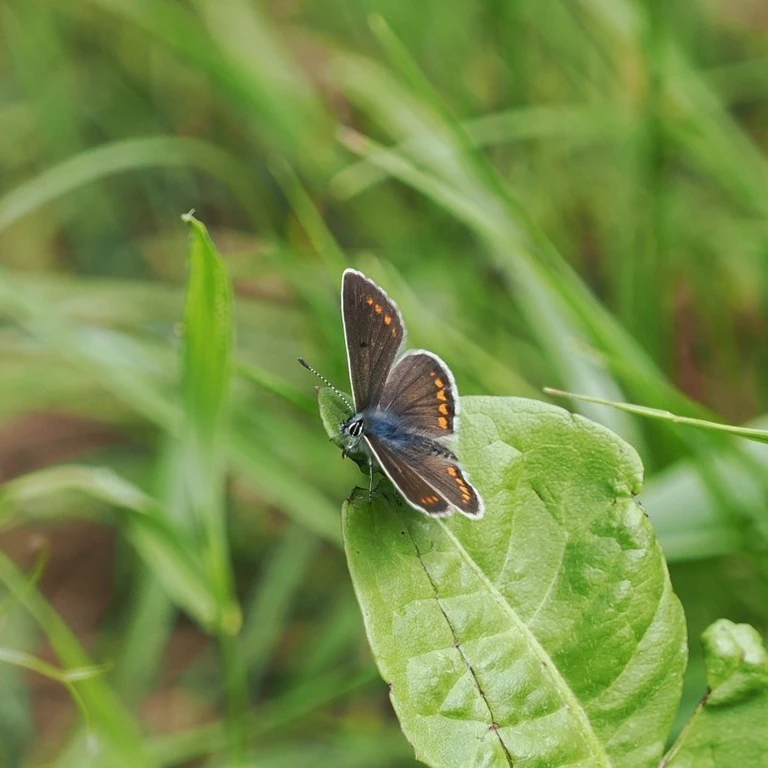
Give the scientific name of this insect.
Aricia agestis/artaxerxes
